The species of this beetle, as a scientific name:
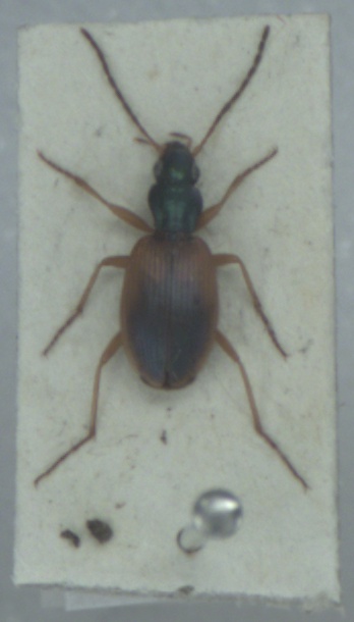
Anchomenus dorsalis
